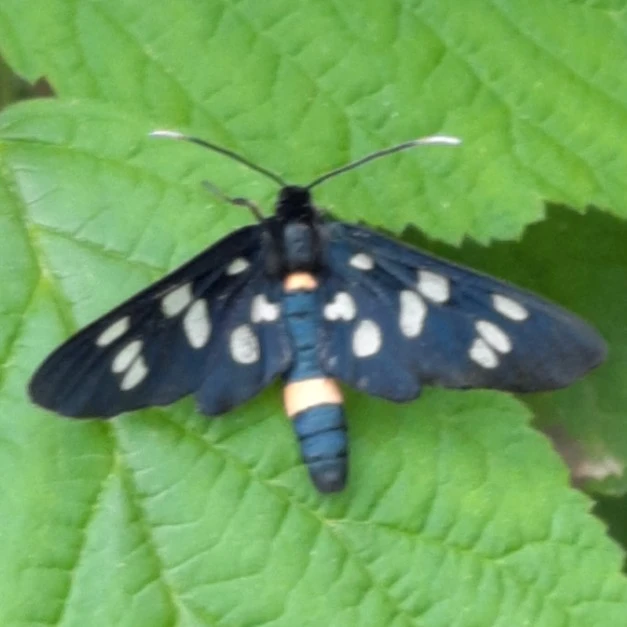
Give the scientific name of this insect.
Amata phegea
